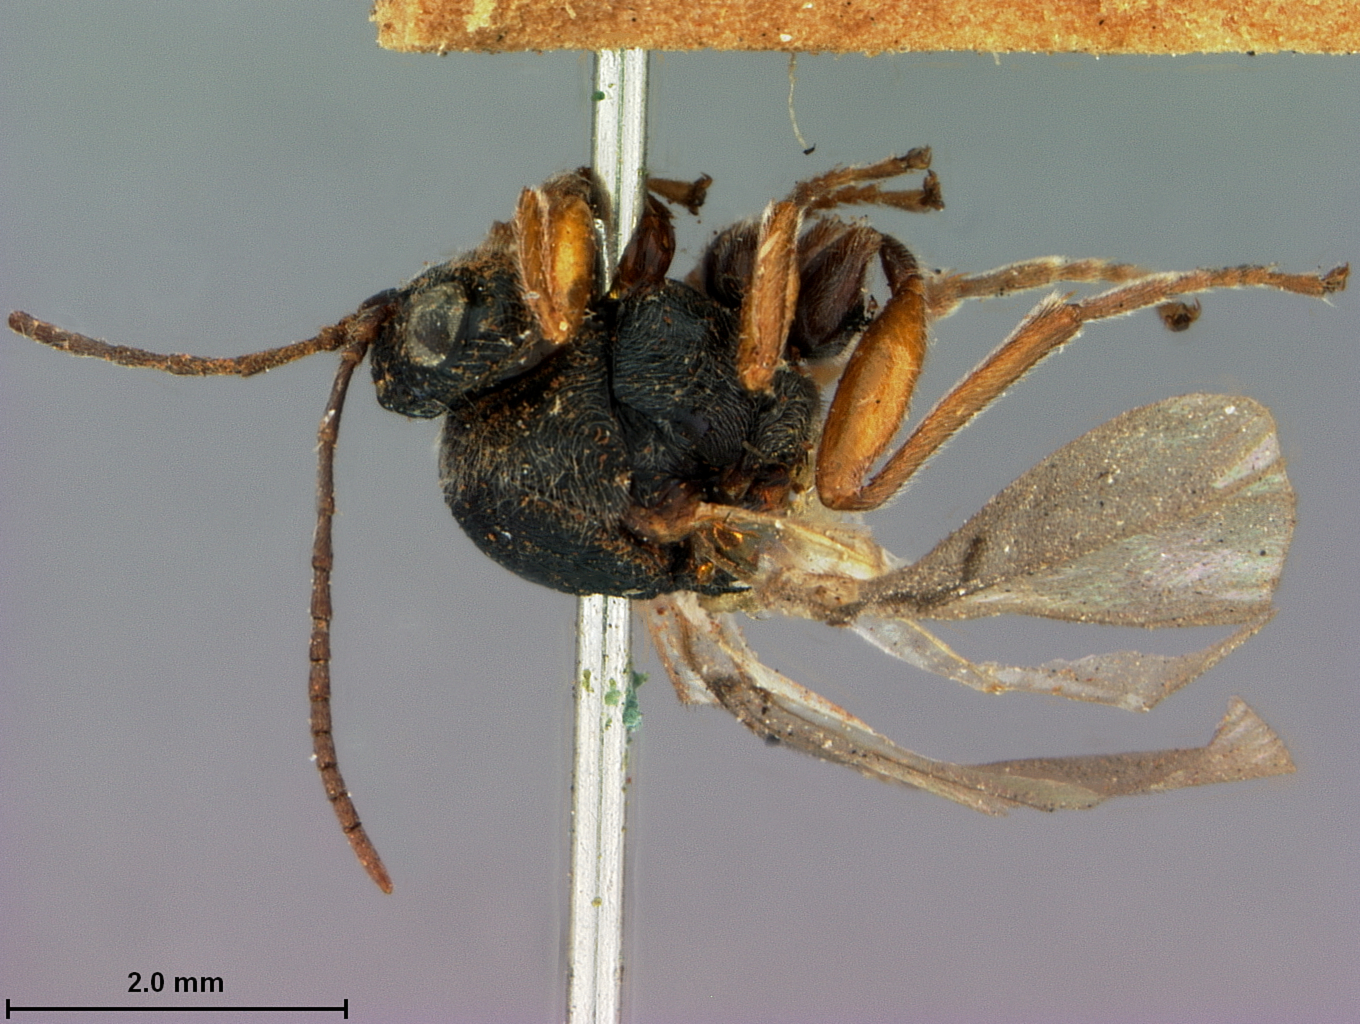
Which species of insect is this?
Amphibolips tinctoriae
